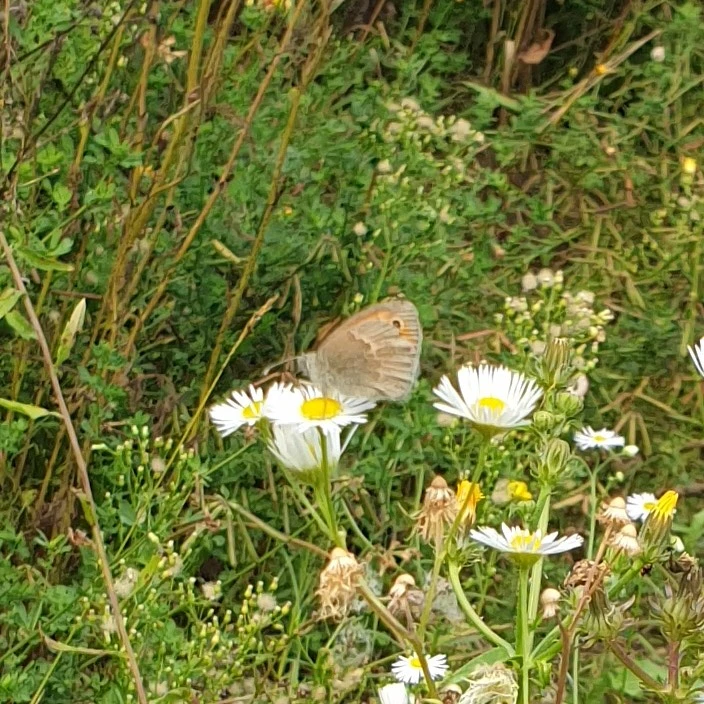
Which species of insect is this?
Coenonympha pamphilus
